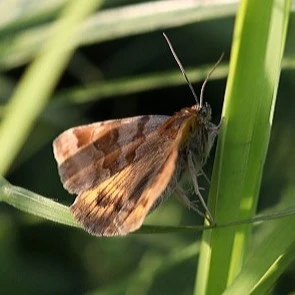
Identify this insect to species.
Euclidia glyphica
